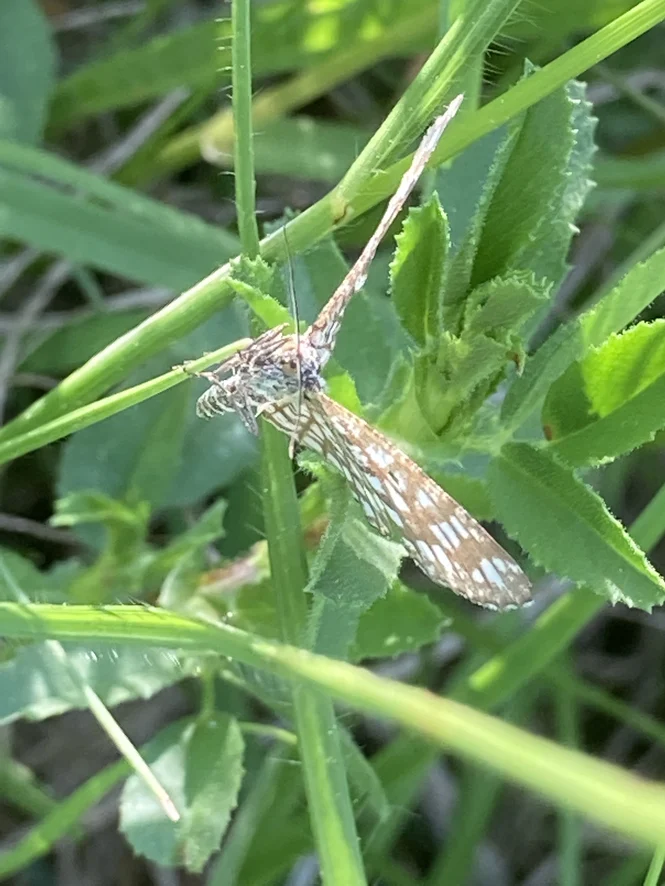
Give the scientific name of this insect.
Chiasmia clathrata
